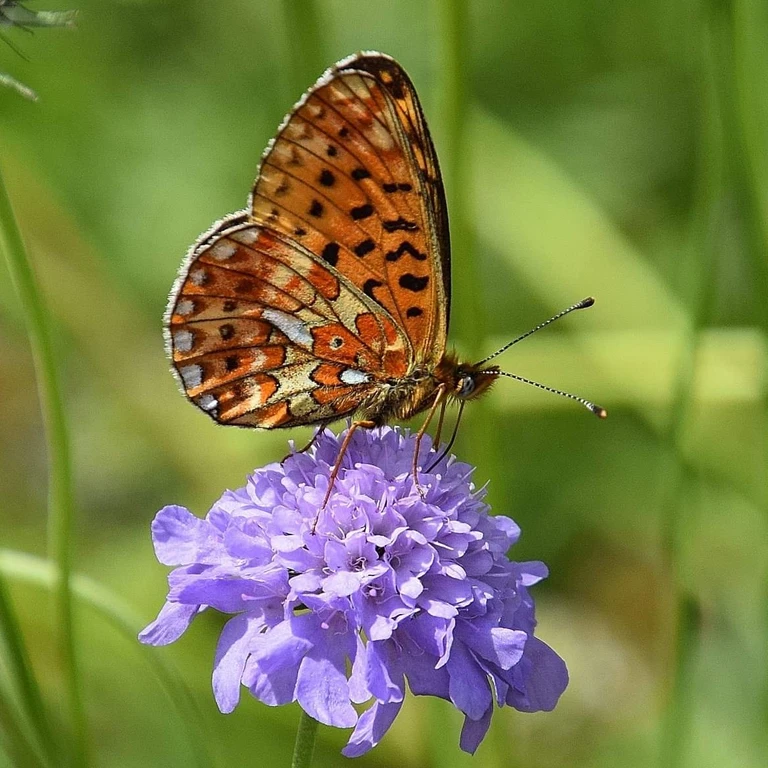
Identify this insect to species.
Boloria euphrosyne (also Clossiana euphrosyne)
